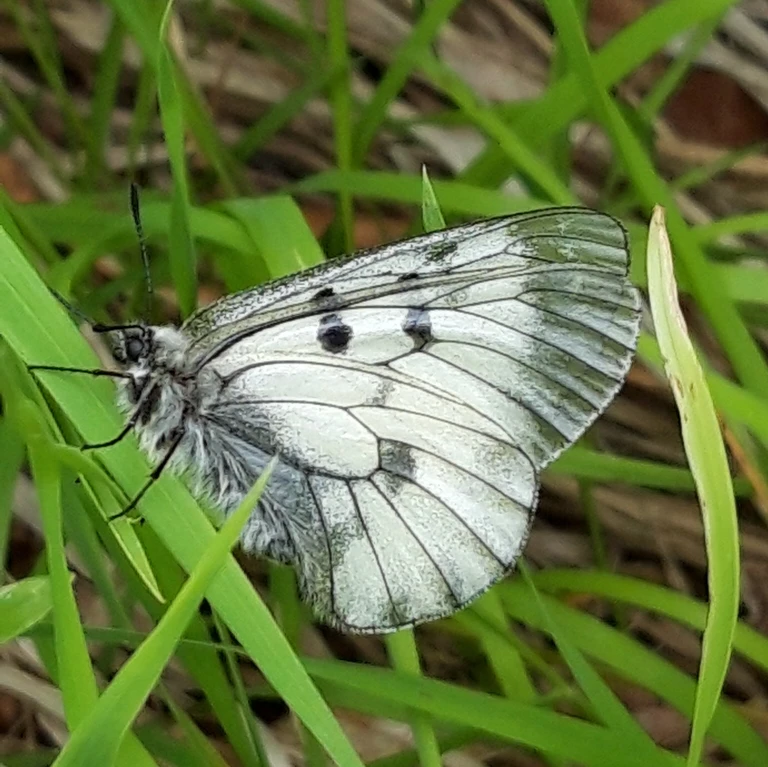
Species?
Parnassius mnemosyne
